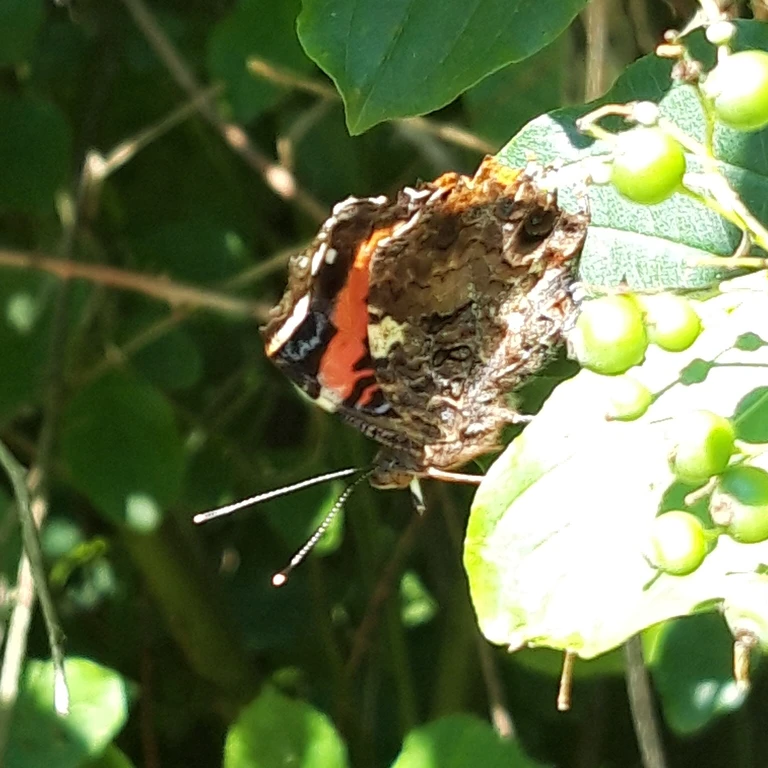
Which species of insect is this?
Vanessa atalanta
